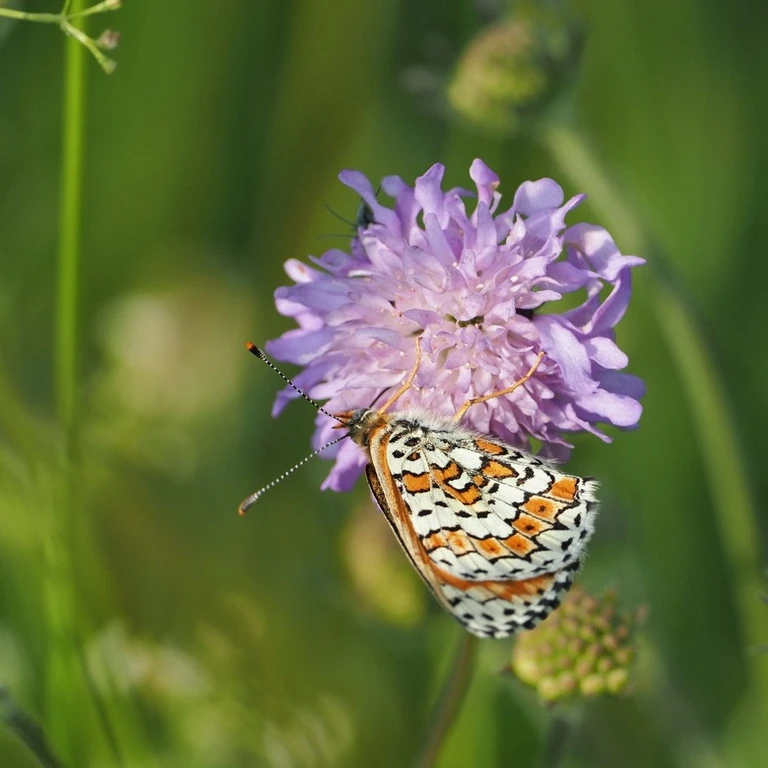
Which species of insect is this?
Melitaea cinxia
